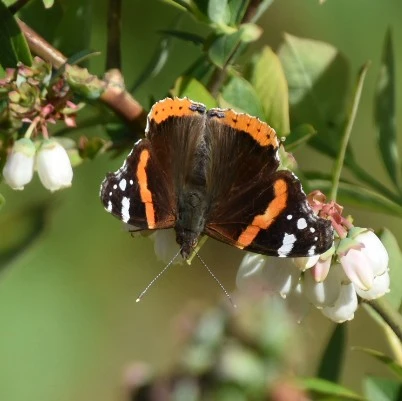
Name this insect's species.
Vanessa atalanta
